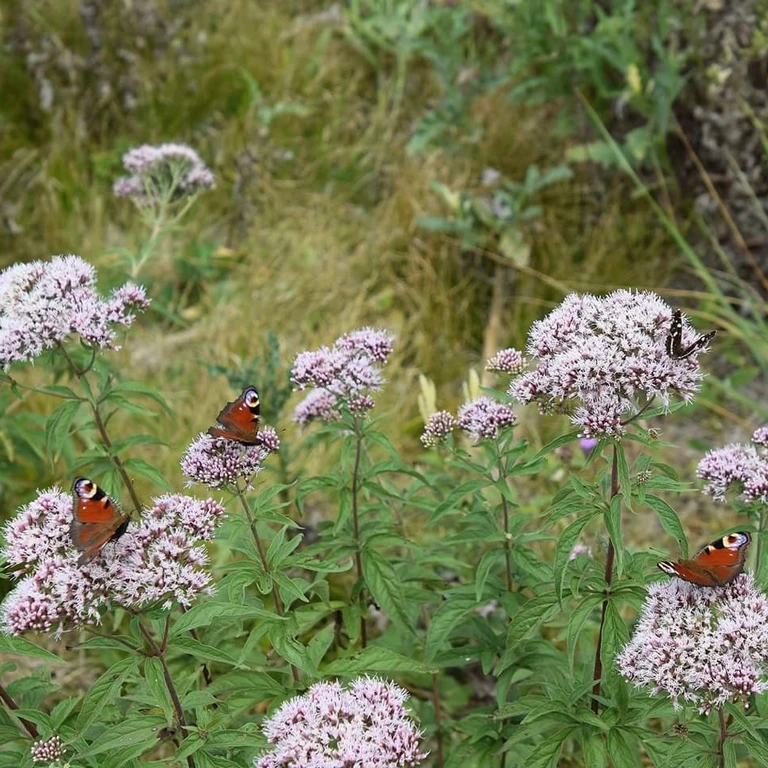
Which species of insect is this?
Aglais io
